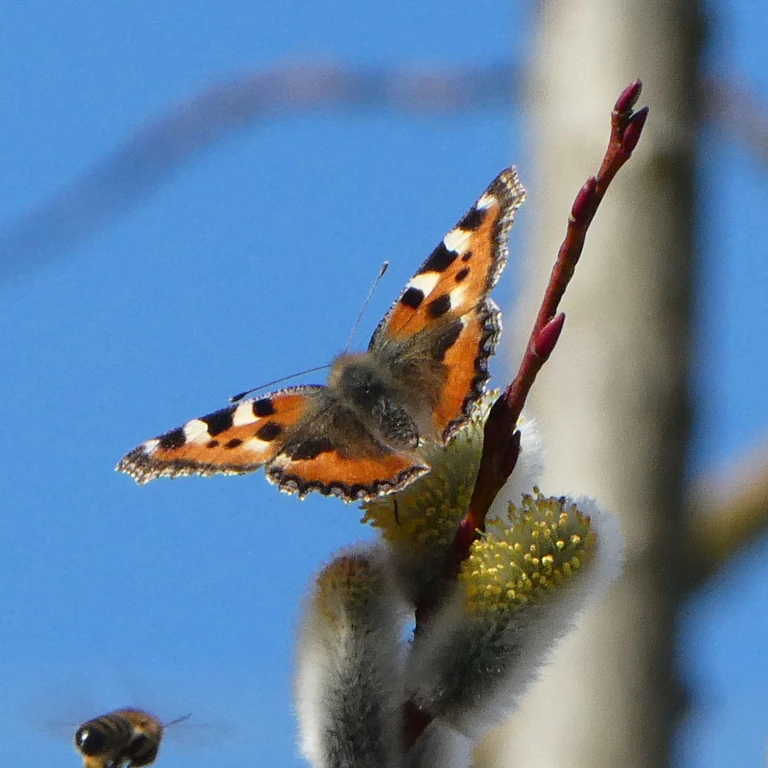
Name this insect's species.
Aglais urticae
